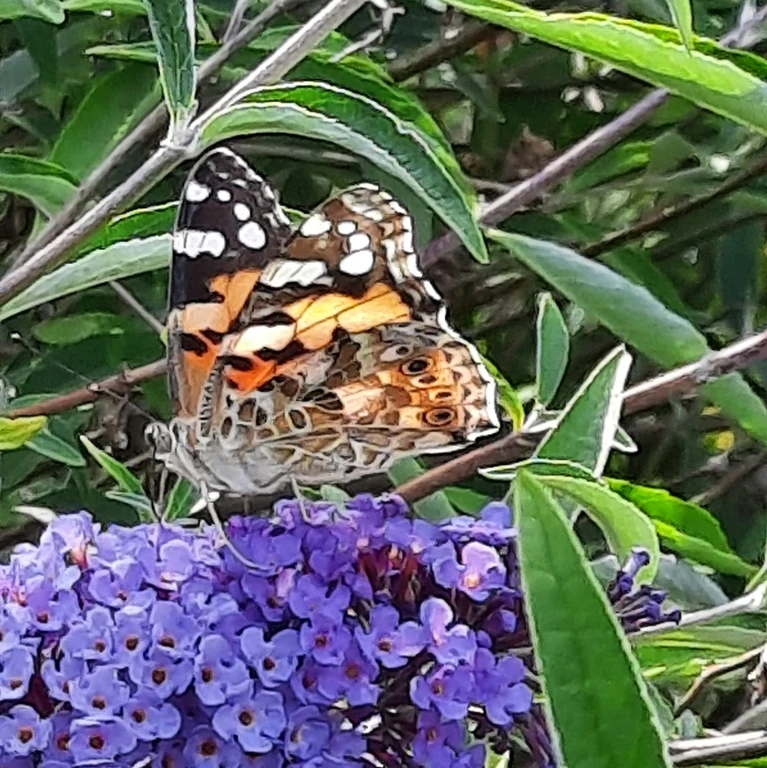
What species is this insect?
Vanessa cardui
